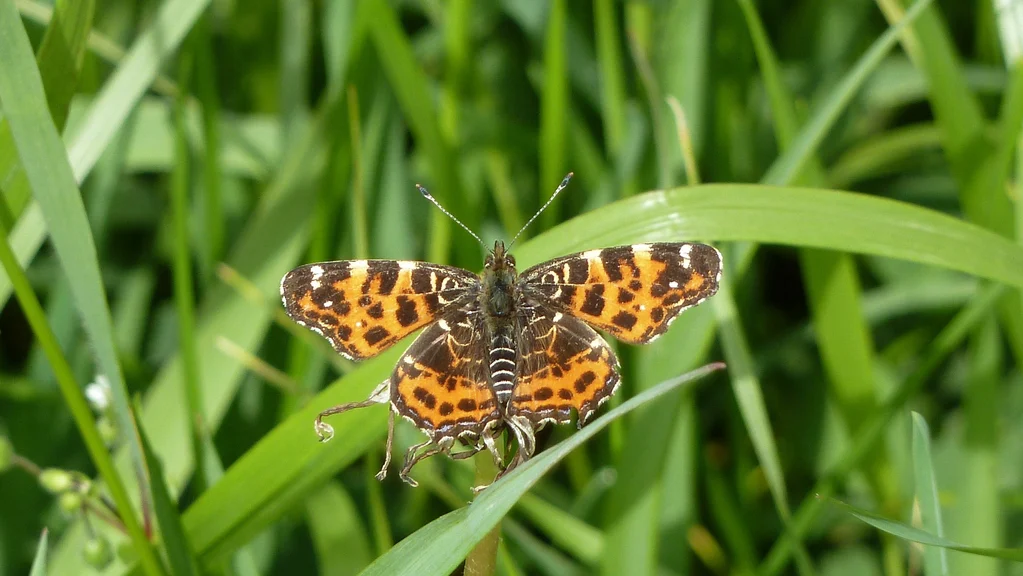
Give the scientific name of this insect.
Araschnia levana
